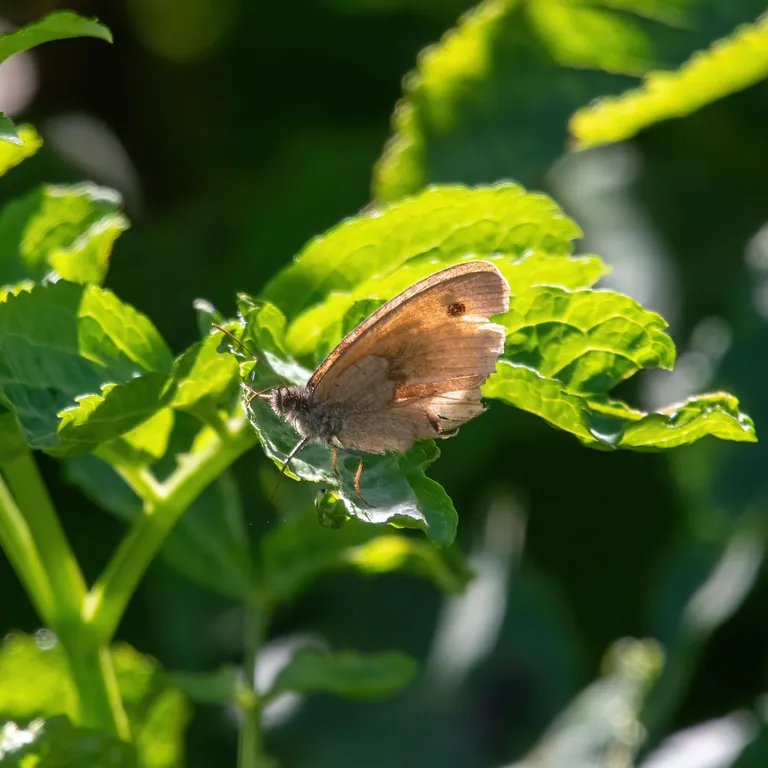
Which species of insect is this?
Maniola jurtina
